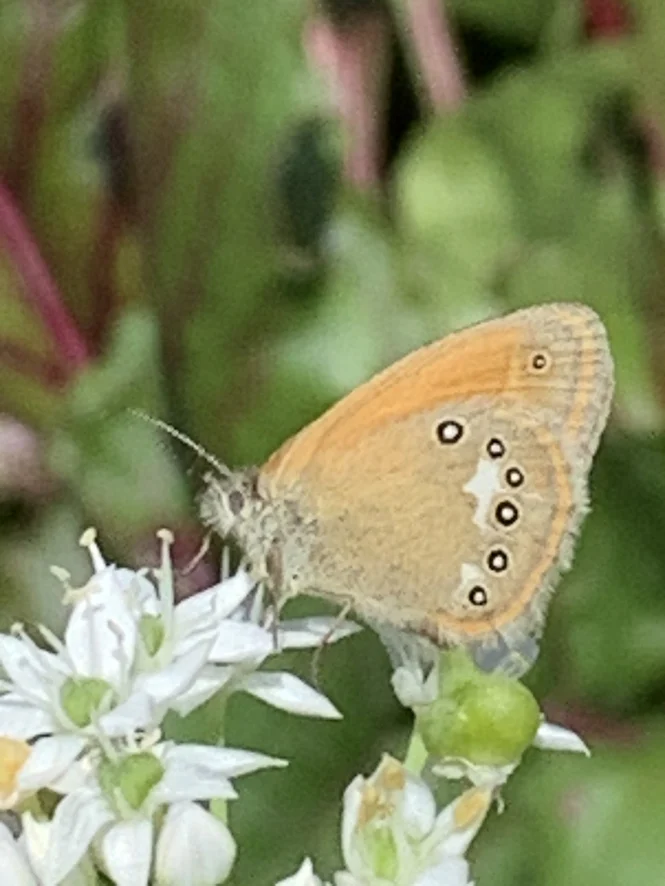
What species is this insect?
Coenonympha glycerion (also Coenonympha iphis)
